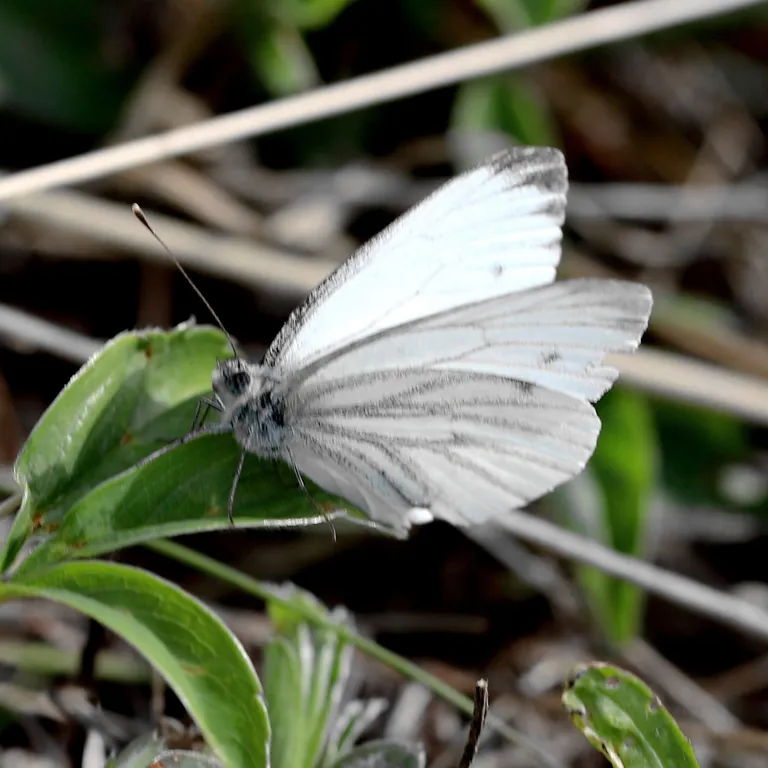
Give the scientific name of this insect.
Pieris napi
